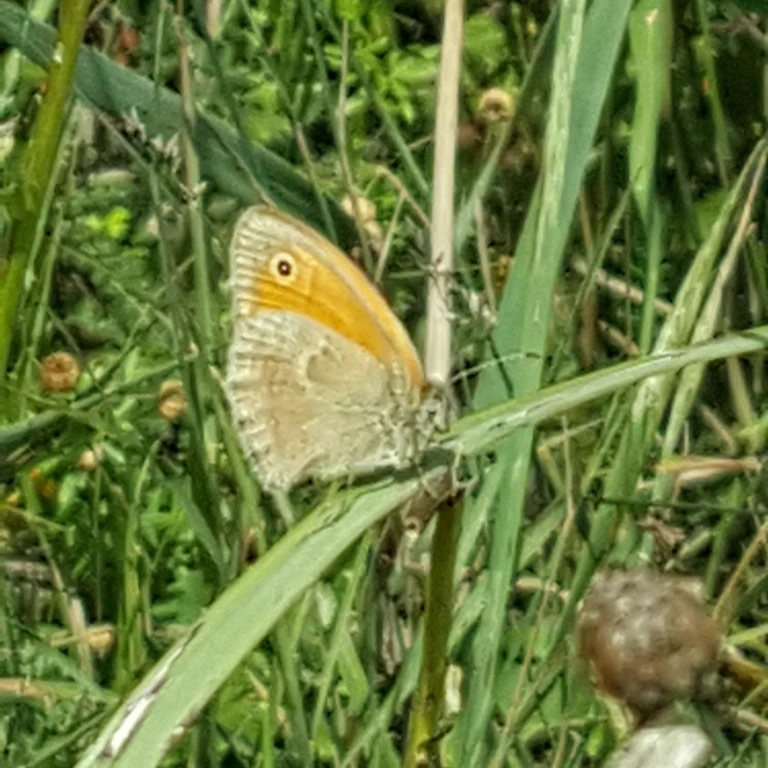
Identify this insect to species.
Coenonympha pamphilus
